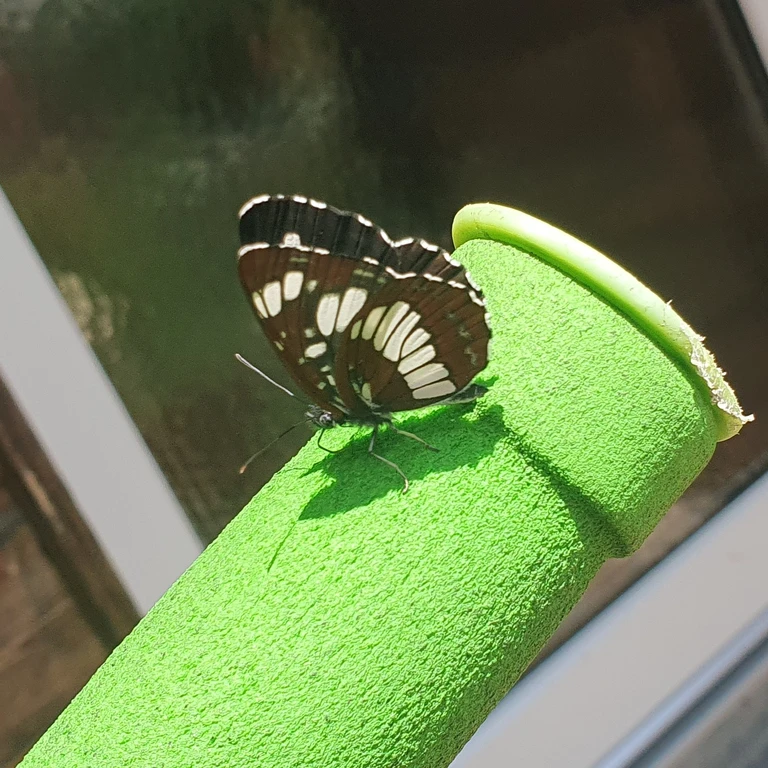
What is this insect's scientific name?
Neptis rivularis
